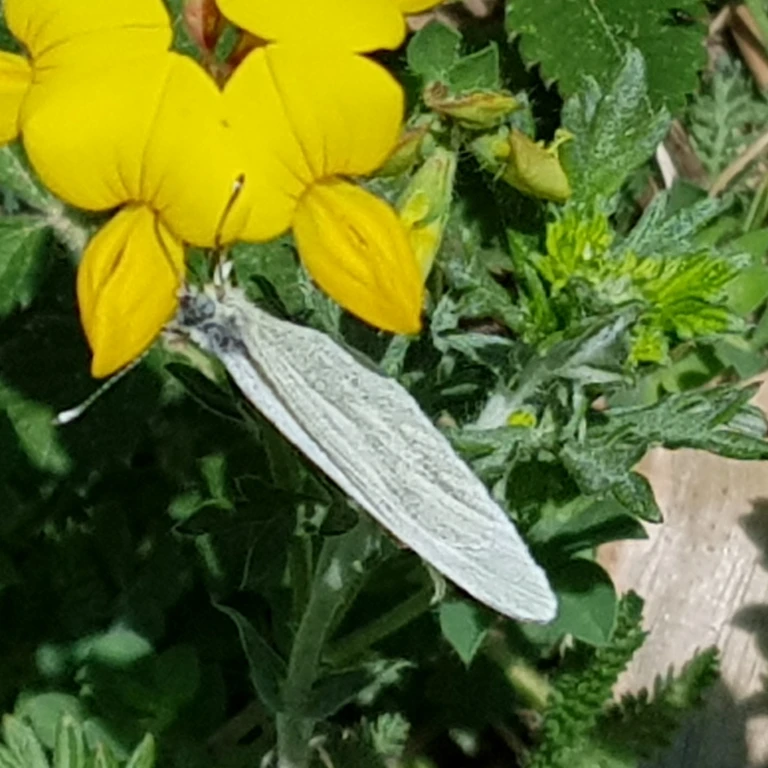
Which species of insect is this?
Leptidea sinapis/juvernica
